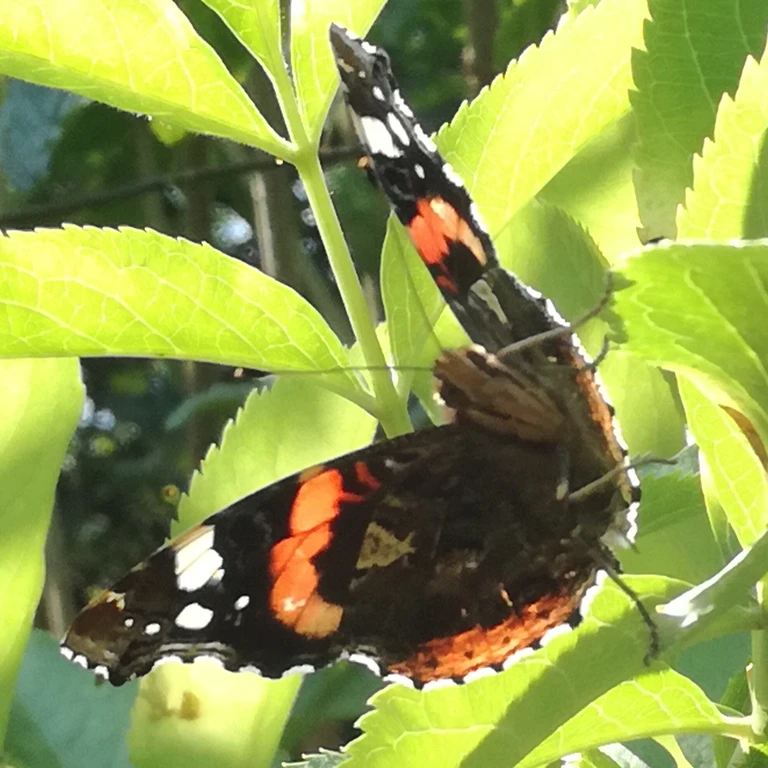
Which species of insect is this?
Vanessa atalanta
